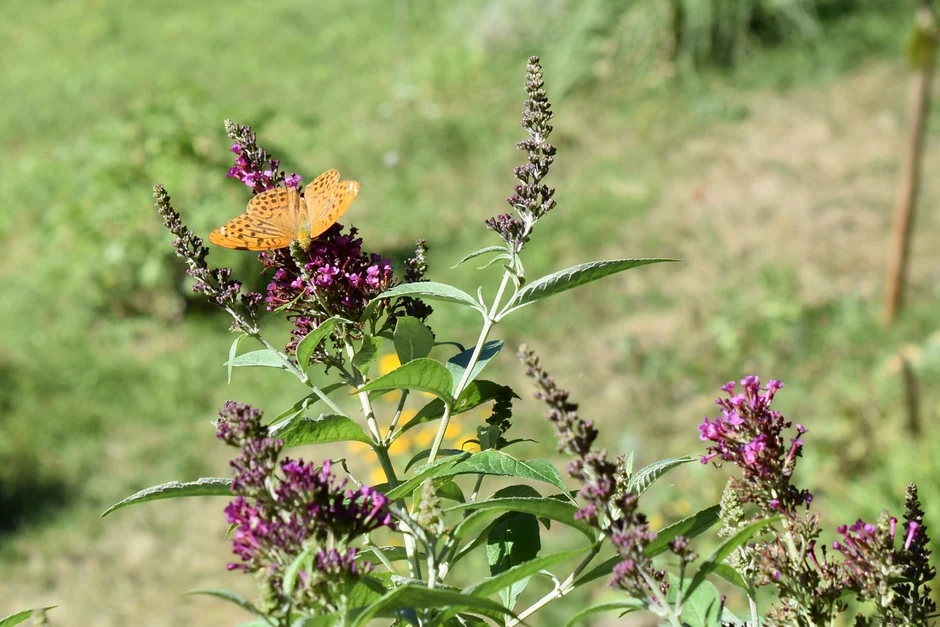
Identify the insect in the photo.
Argynnis paphia
